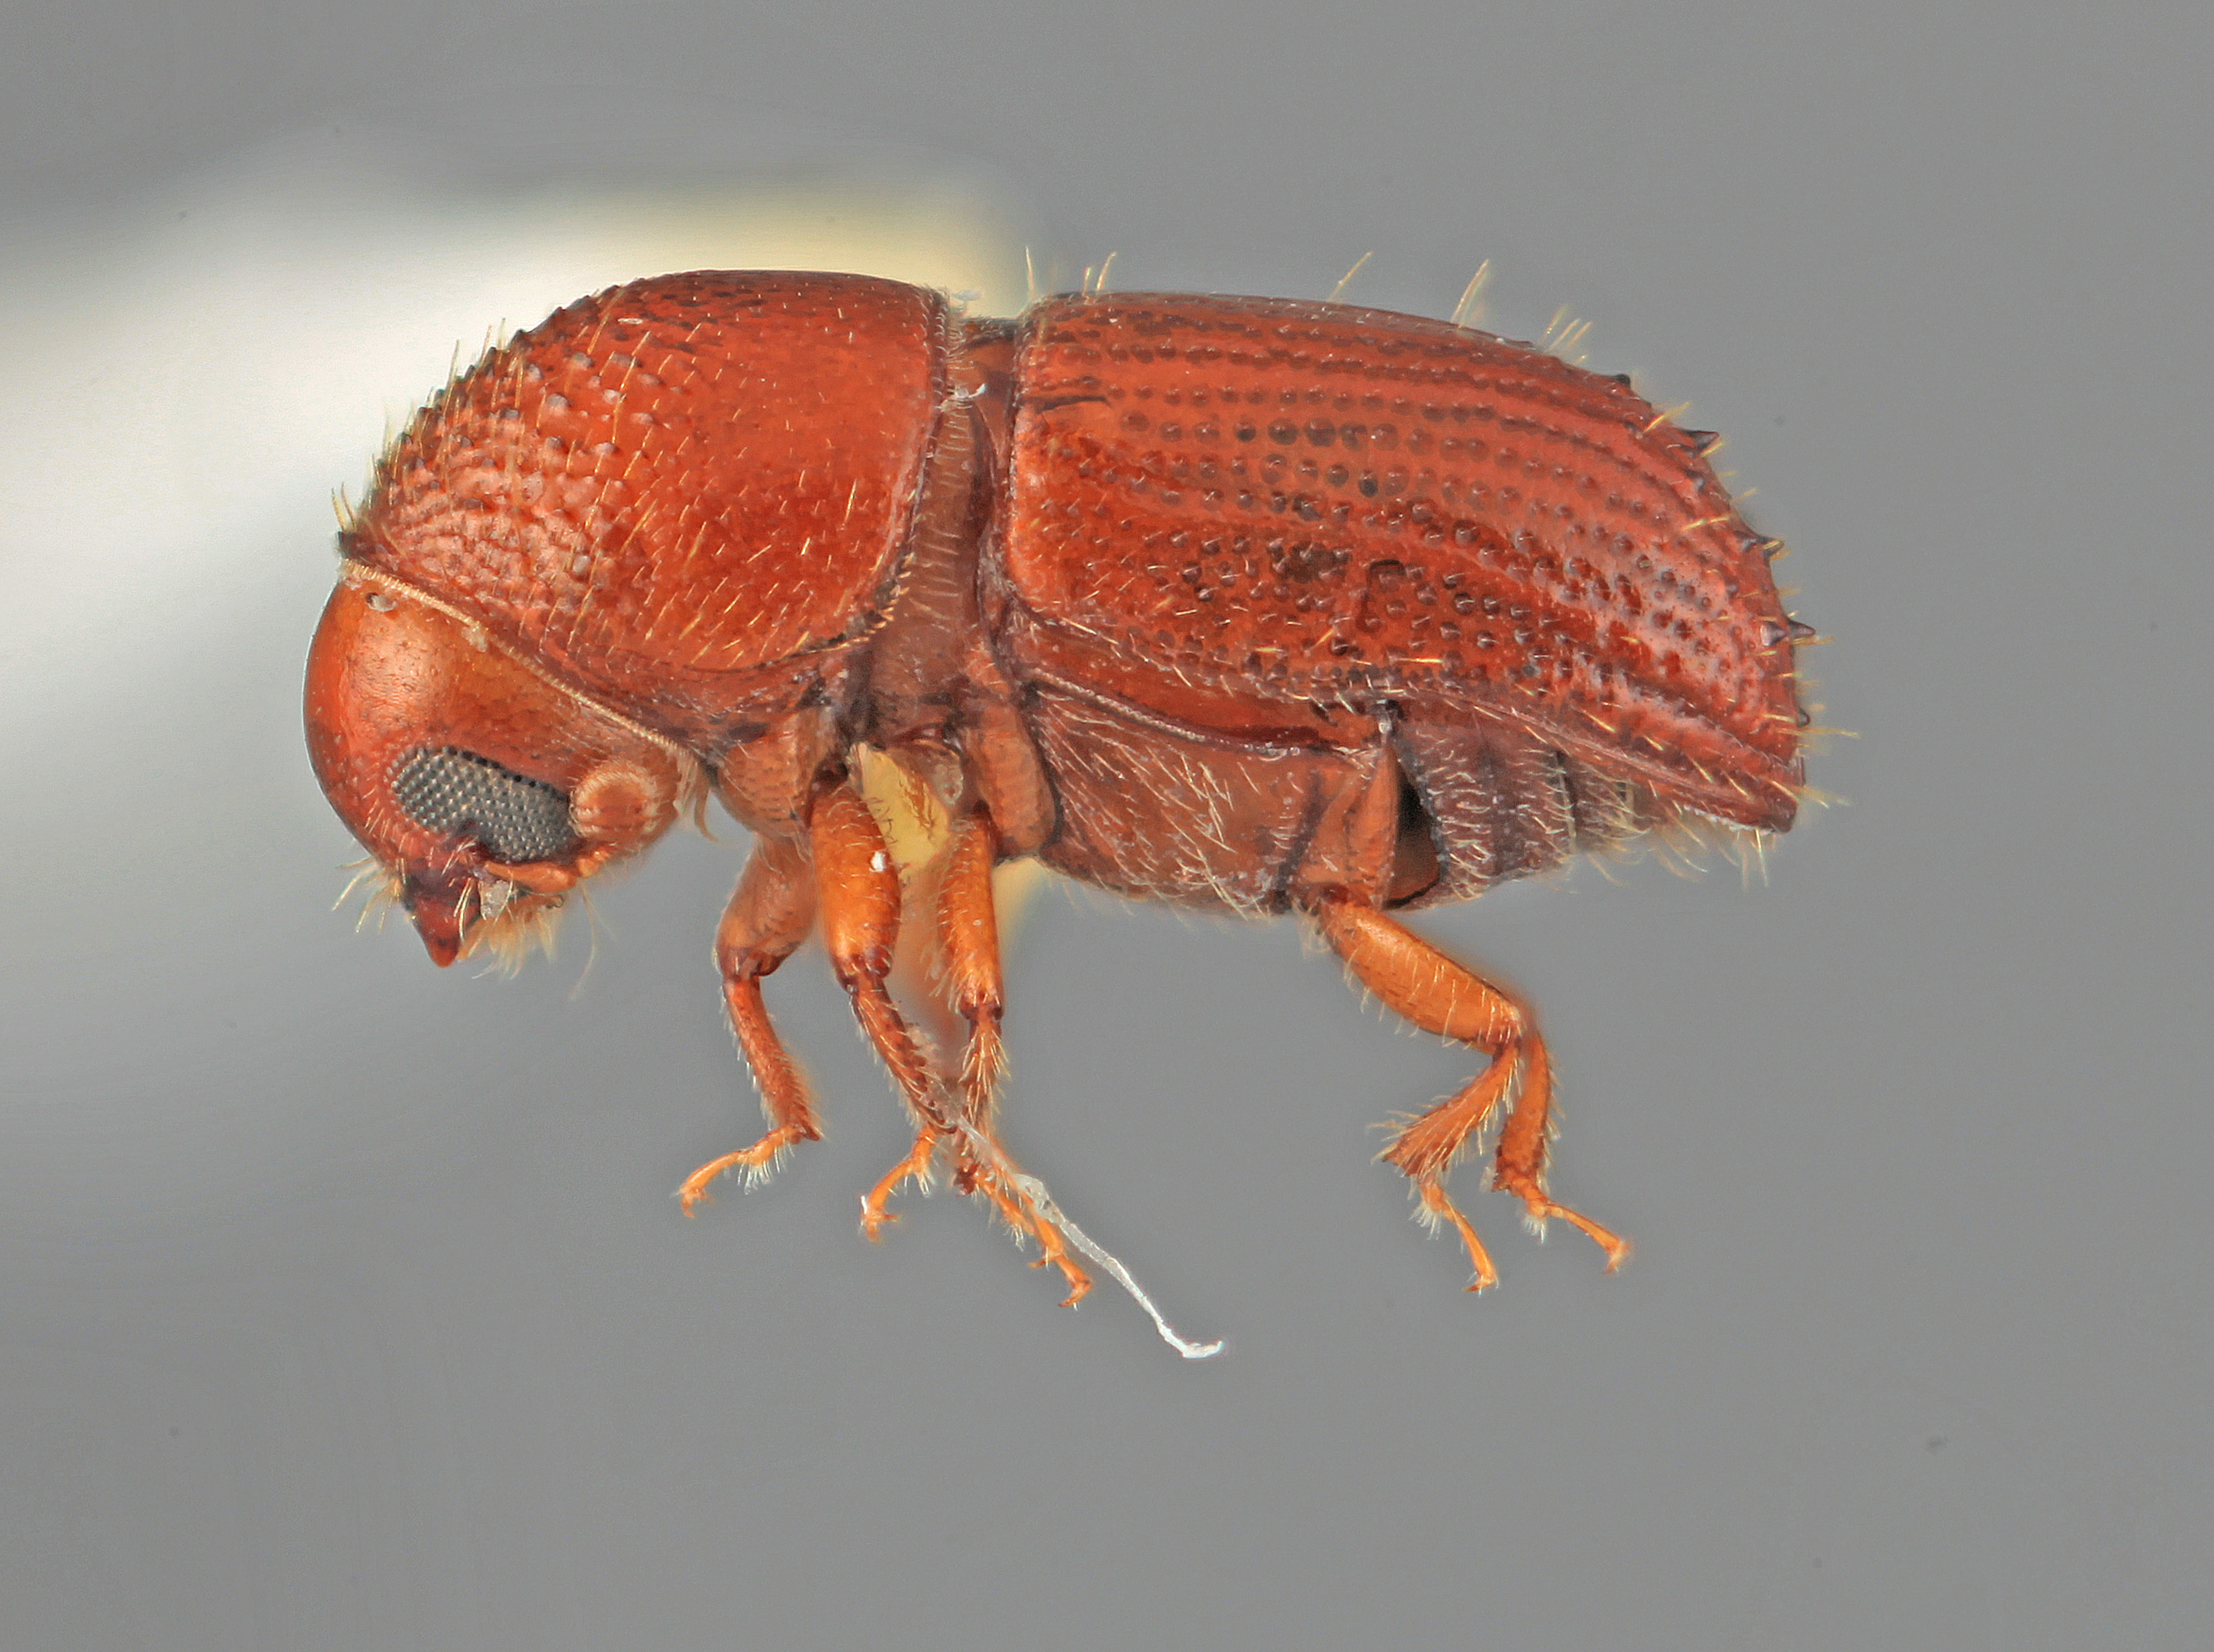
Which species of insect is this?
Phelloterus tersus
